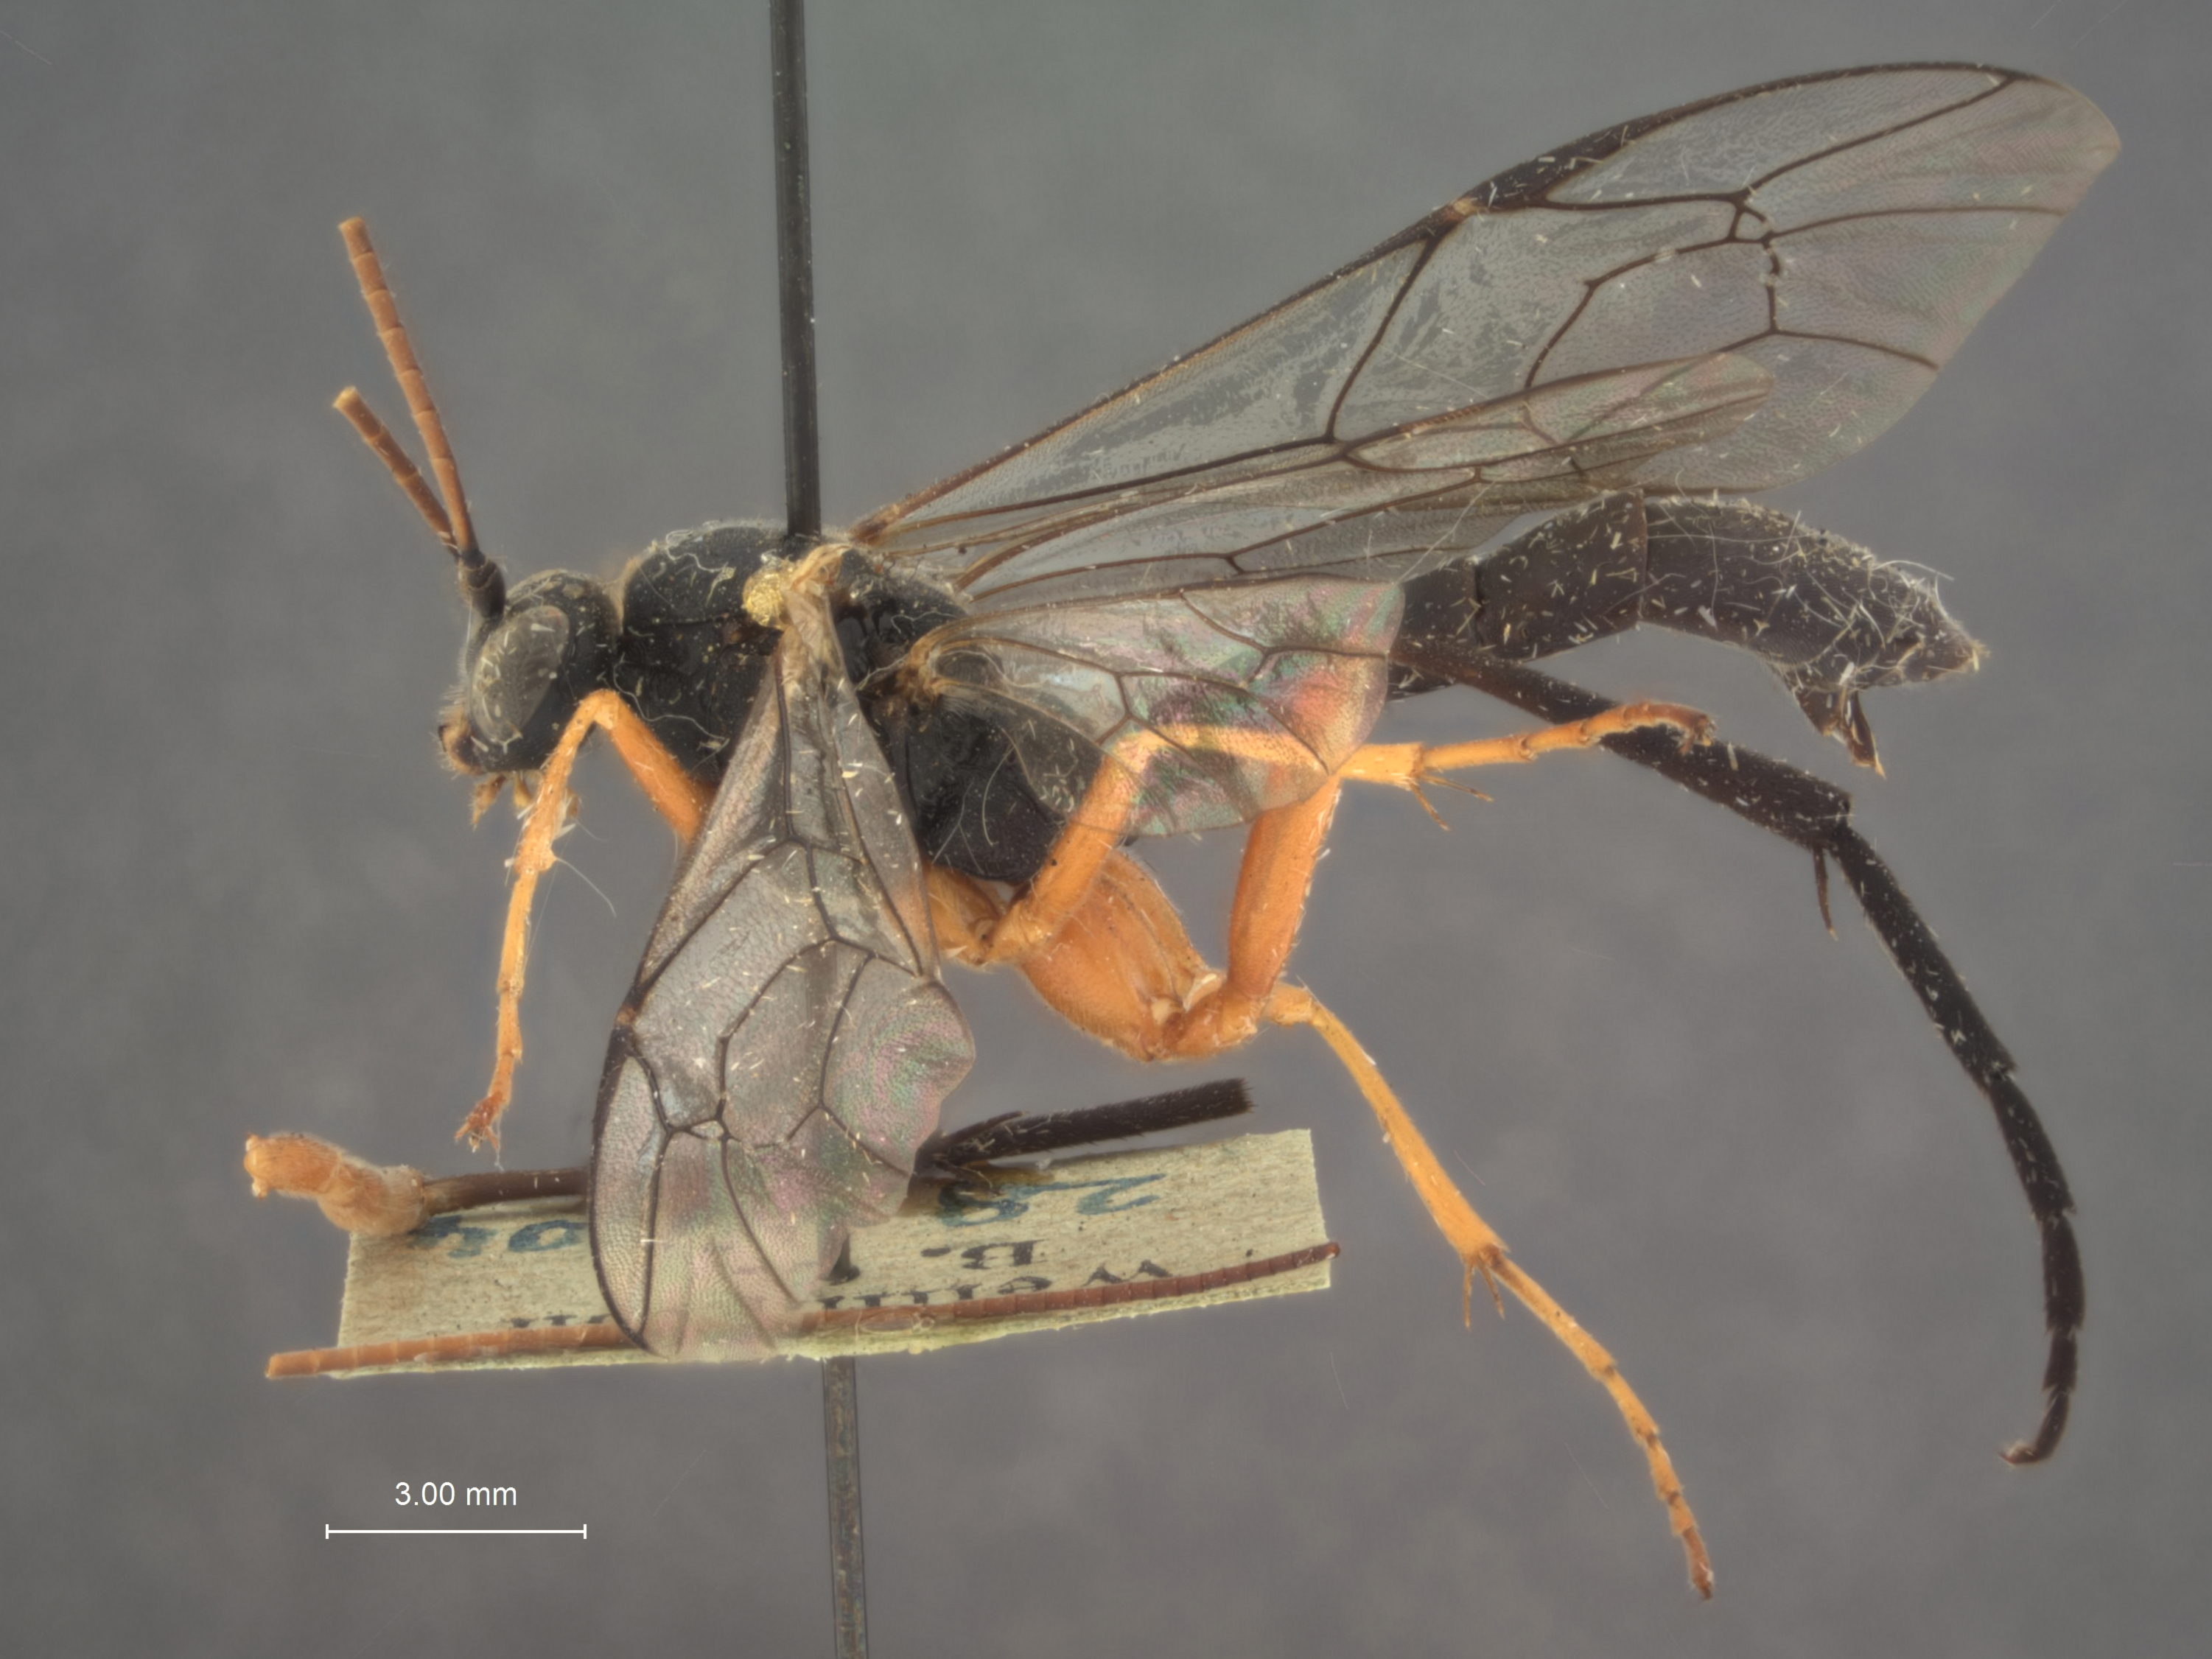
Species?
Protarchoides mandibularis
